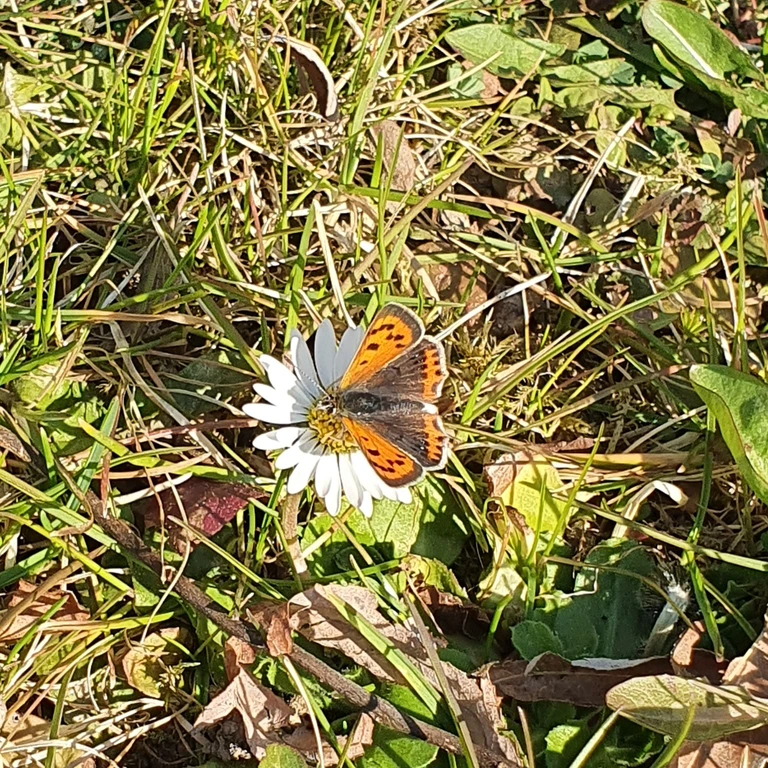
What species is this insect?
Lycaena phlaeas
